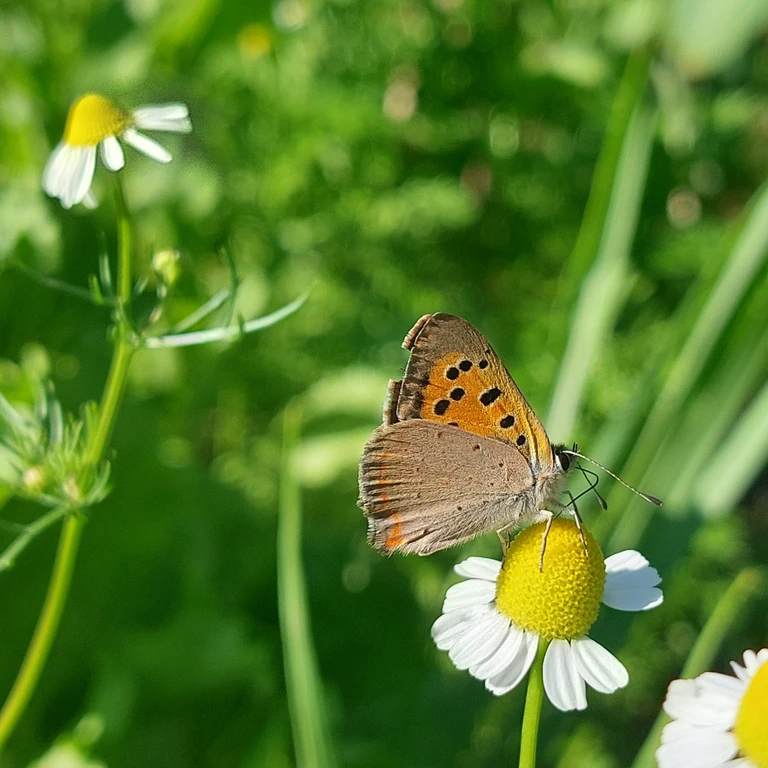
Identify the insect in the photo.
Lycaena phlaeas
